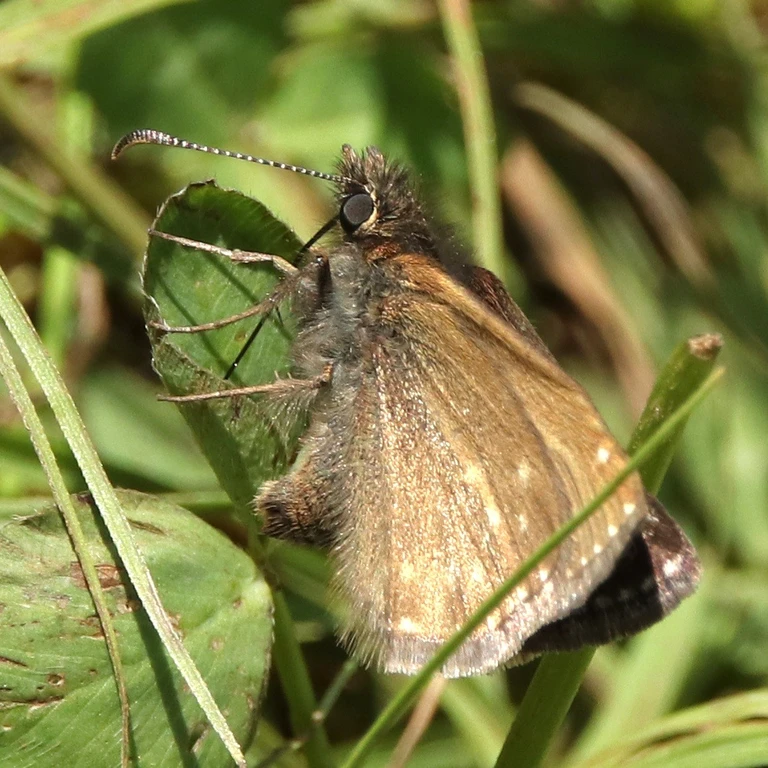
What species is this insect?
Erynnis tages
